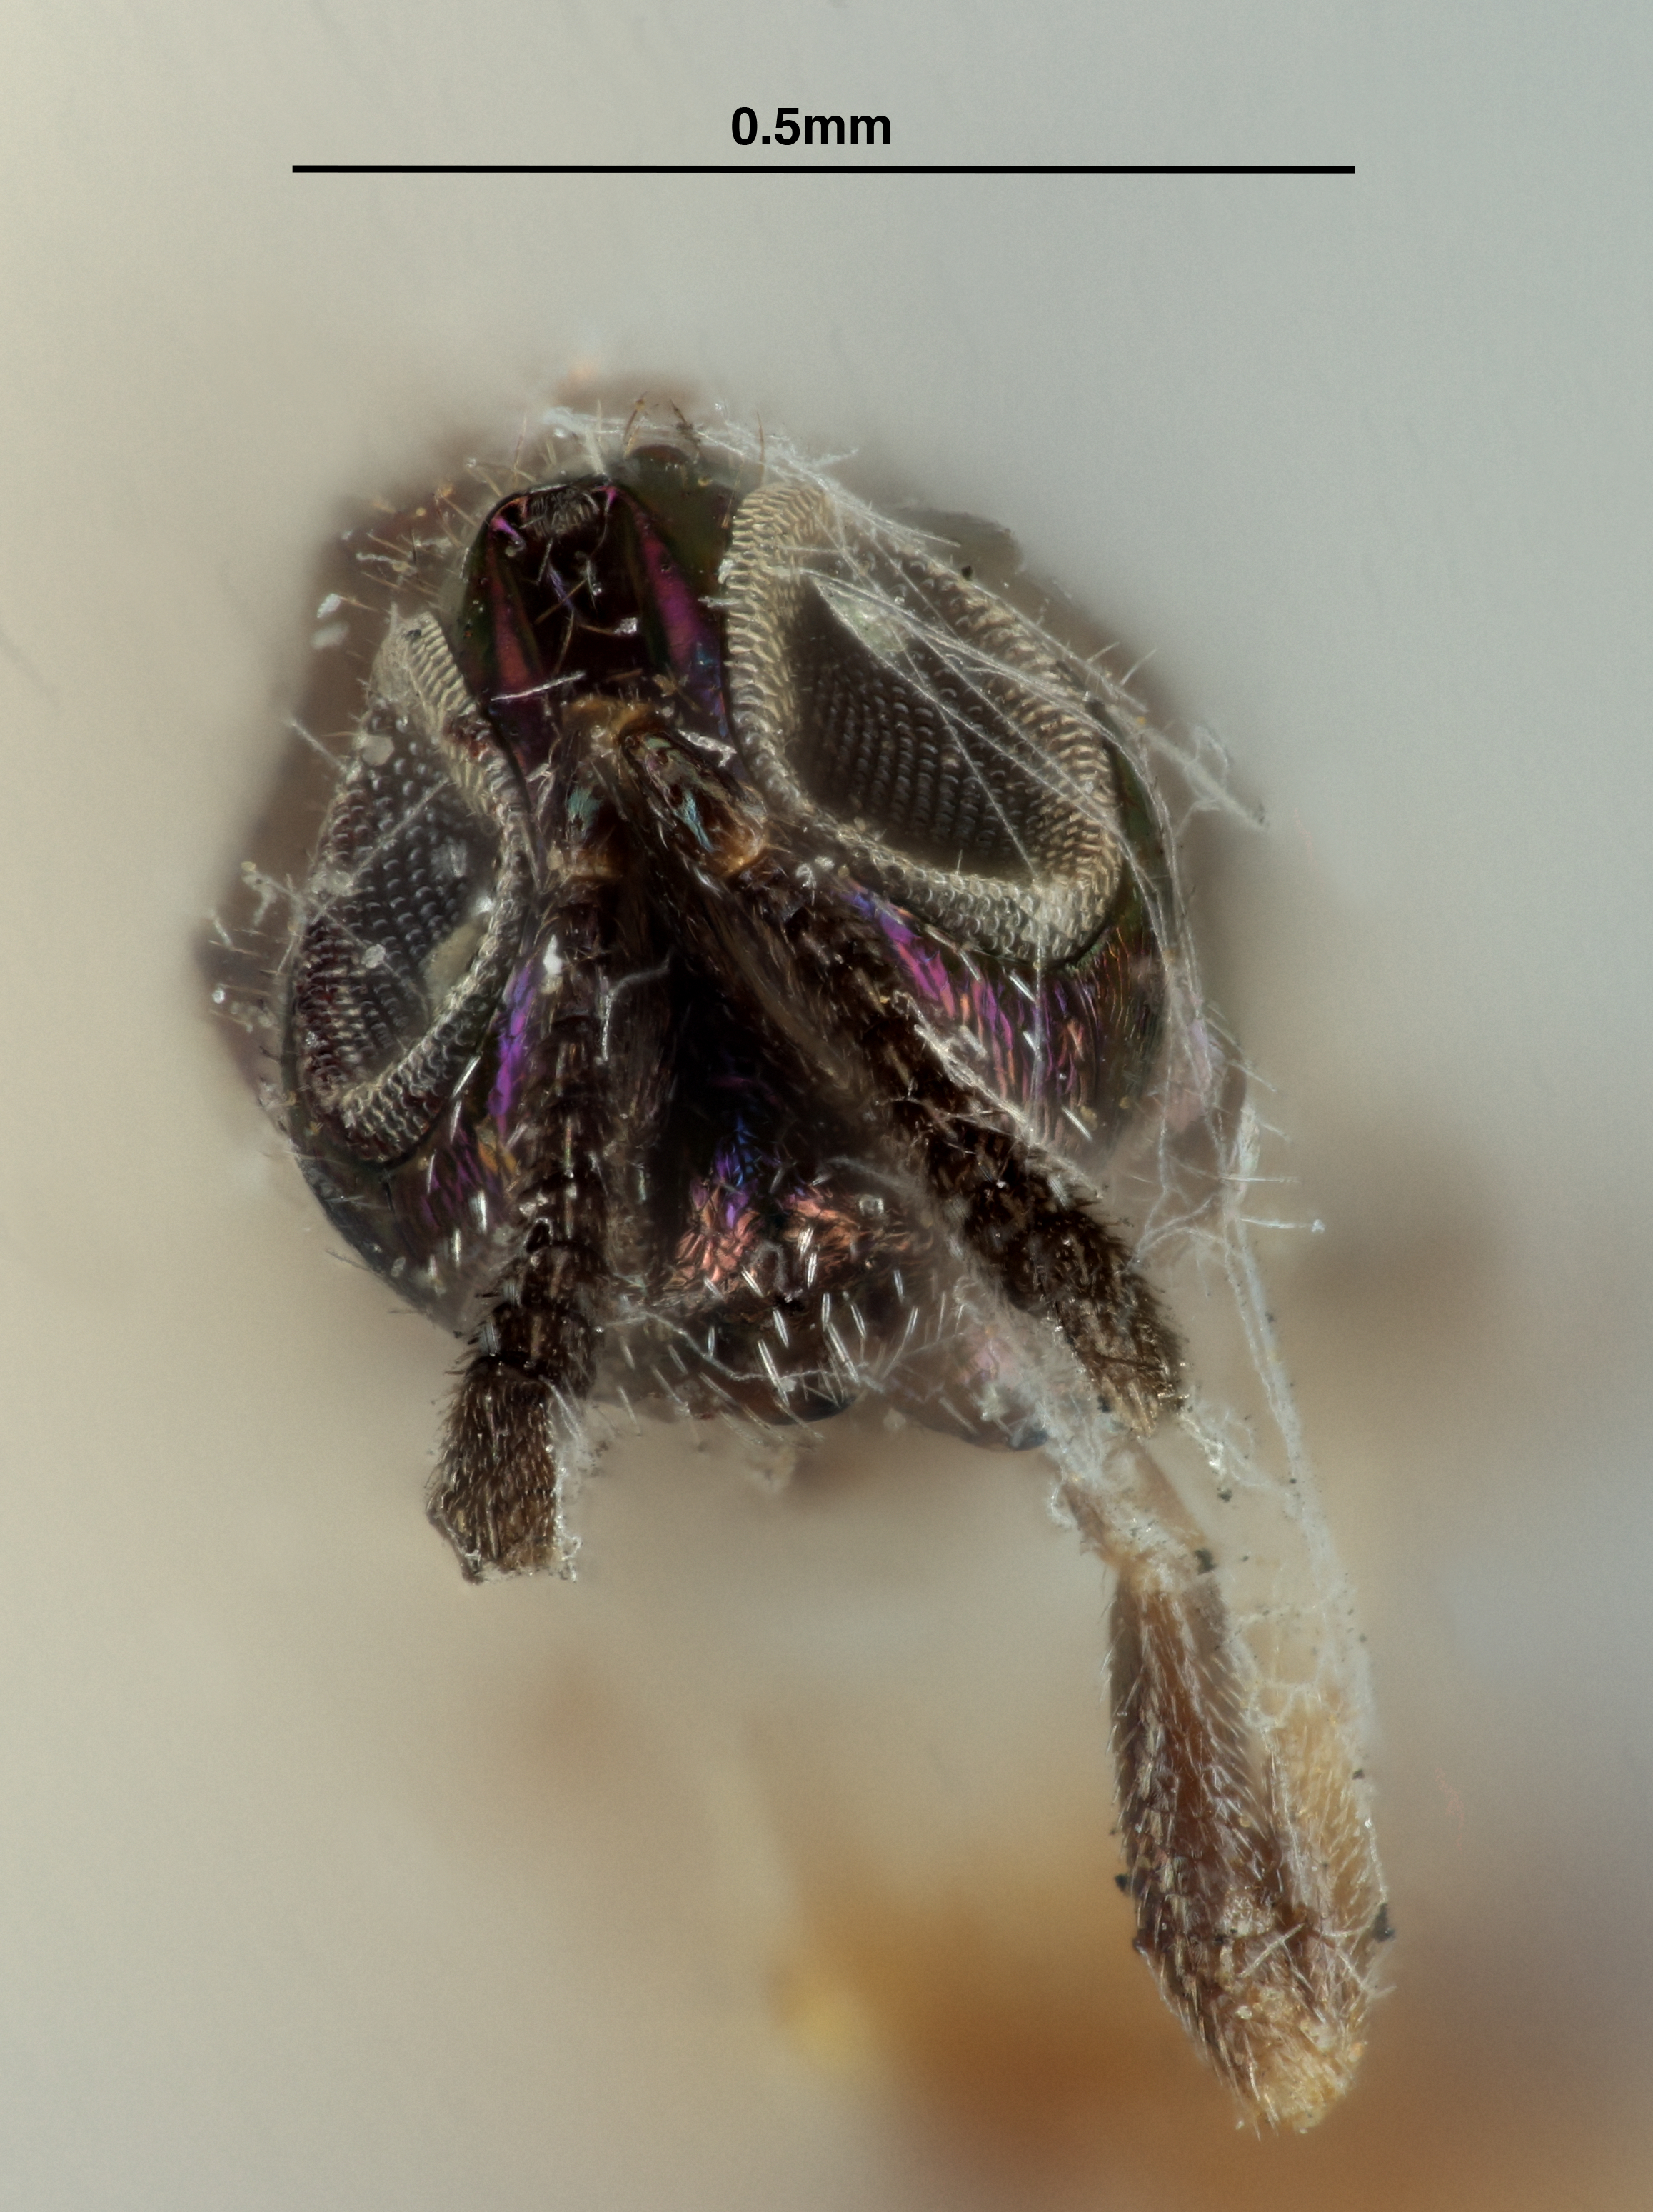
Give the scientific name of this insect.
Eupelmus dryophantae
